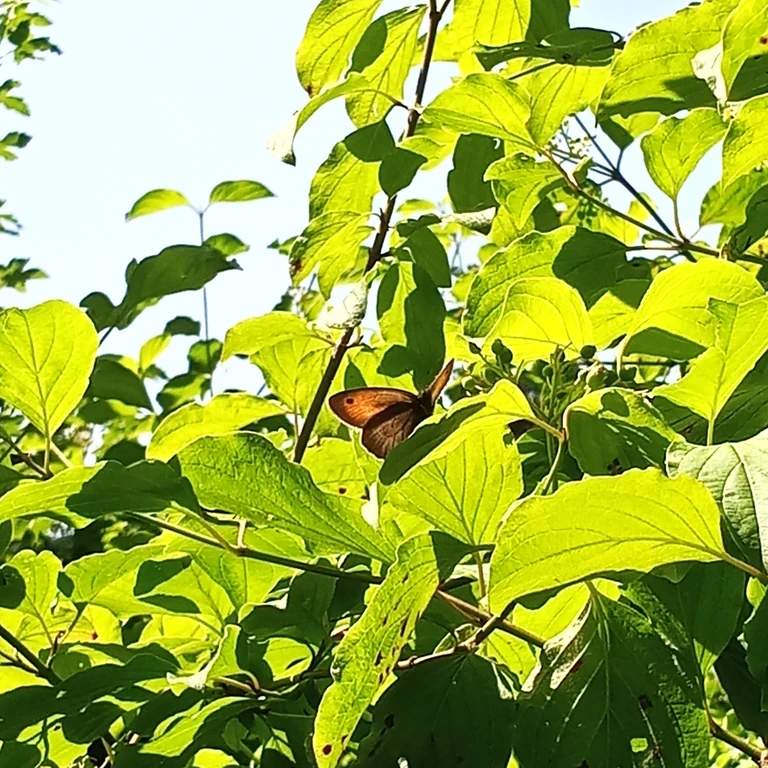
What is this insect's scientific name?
Maniola jurtina
